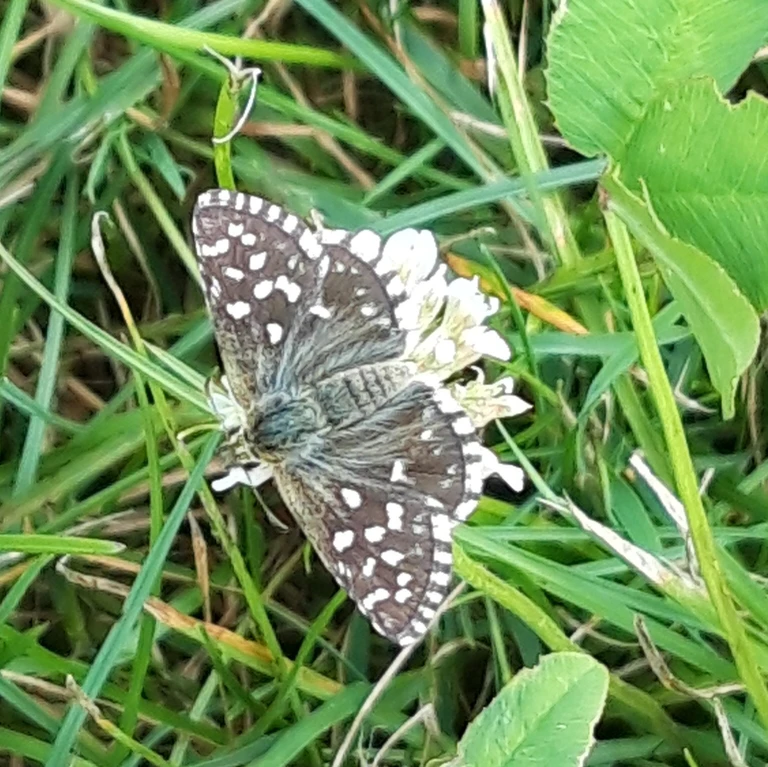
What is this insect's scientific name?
Pyrgus malvae
